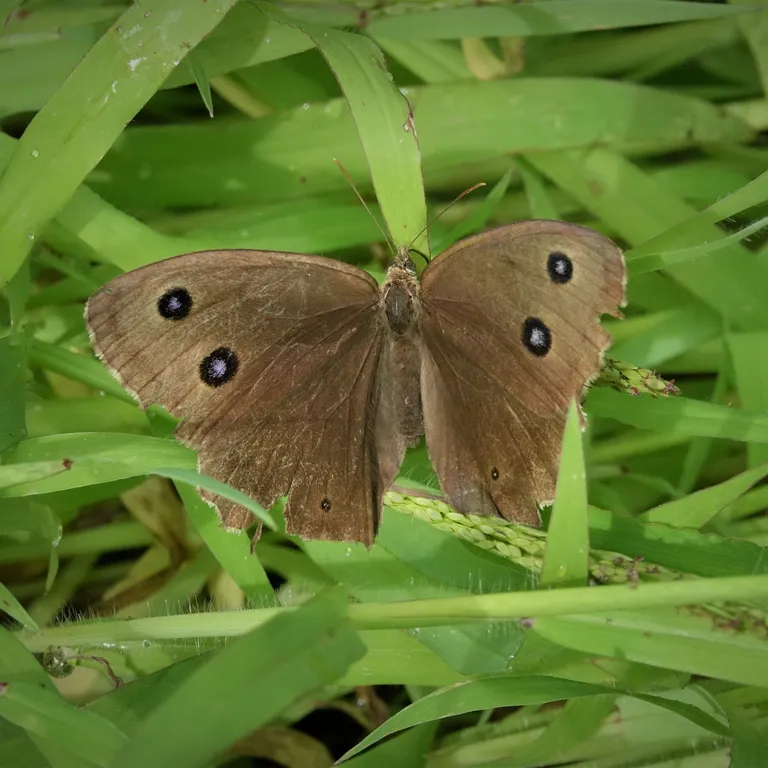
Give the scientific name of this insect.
Minois dryas
